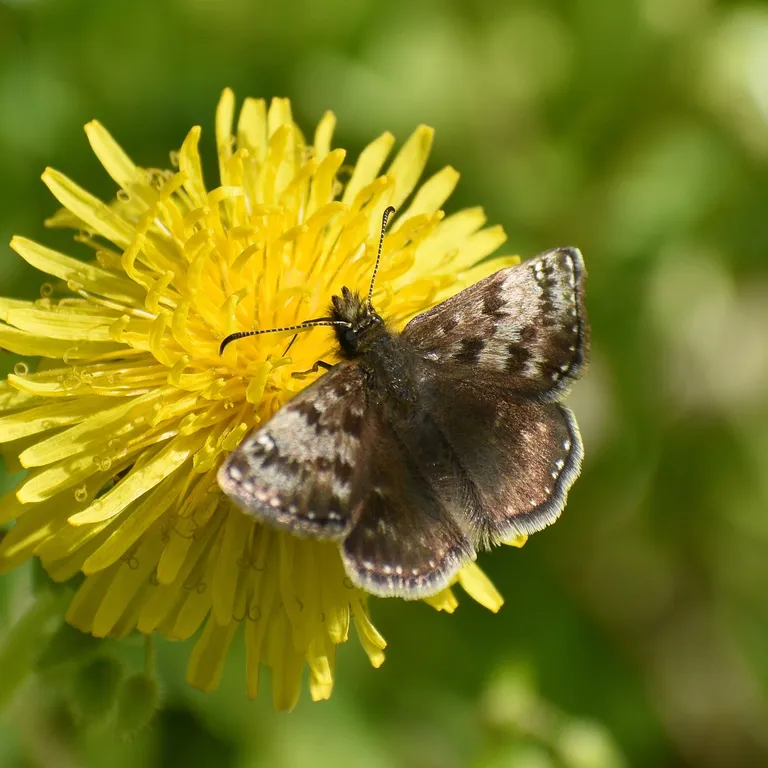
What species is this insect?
Erynnis tages
